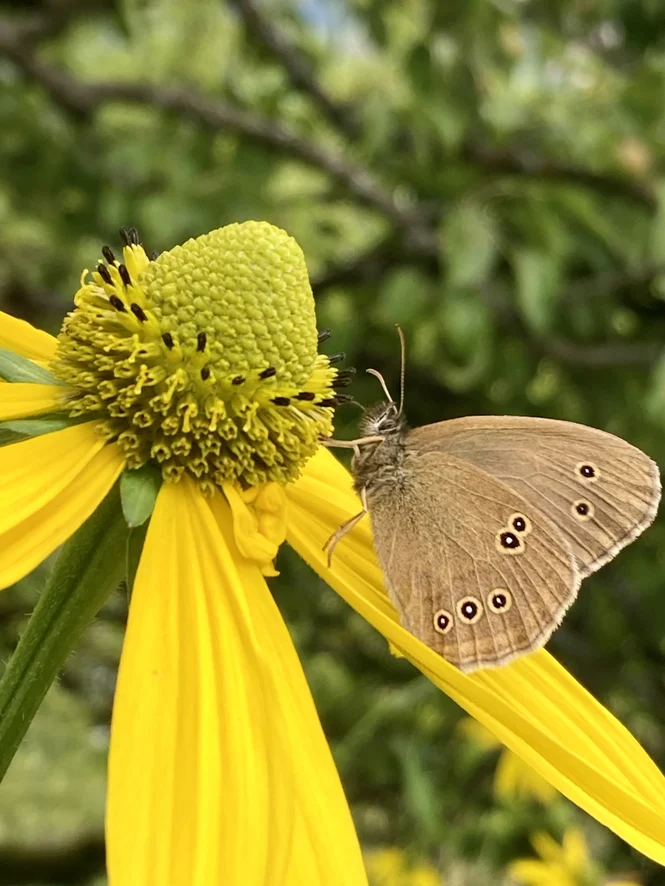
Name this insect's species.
Aphantopus hyperantus
